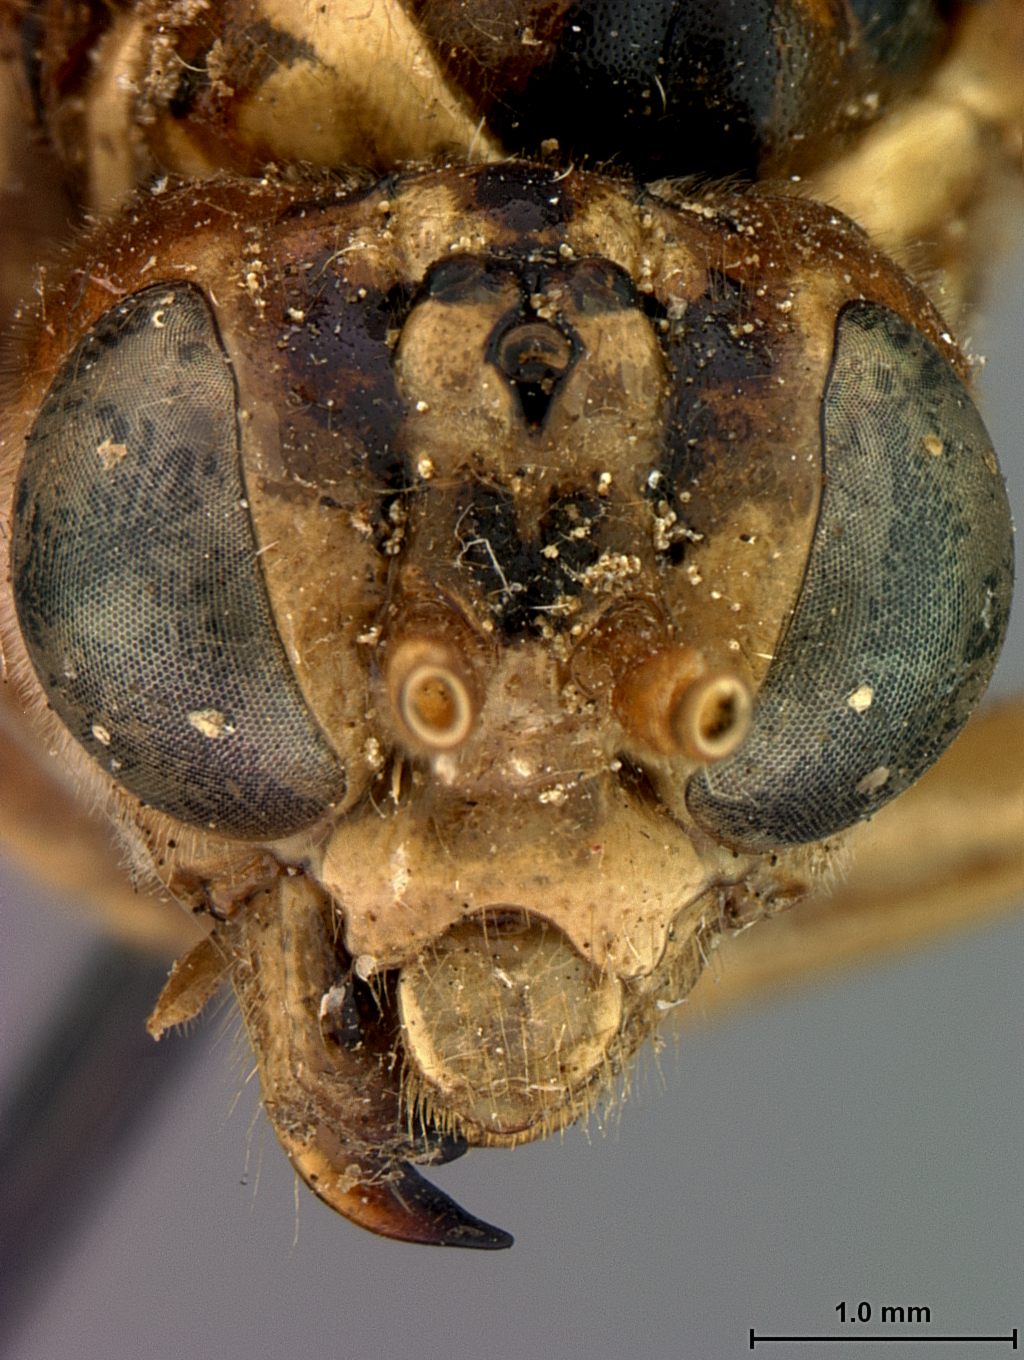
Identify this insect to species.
Tenthredina cylindrica
